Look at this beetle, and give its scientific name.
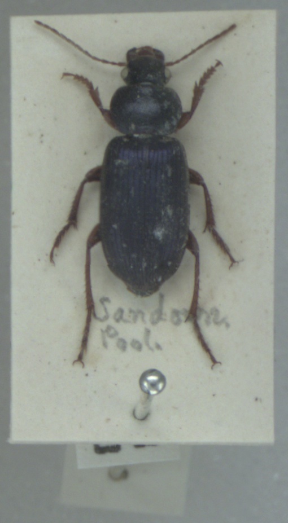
Ophonus ardosiacus
